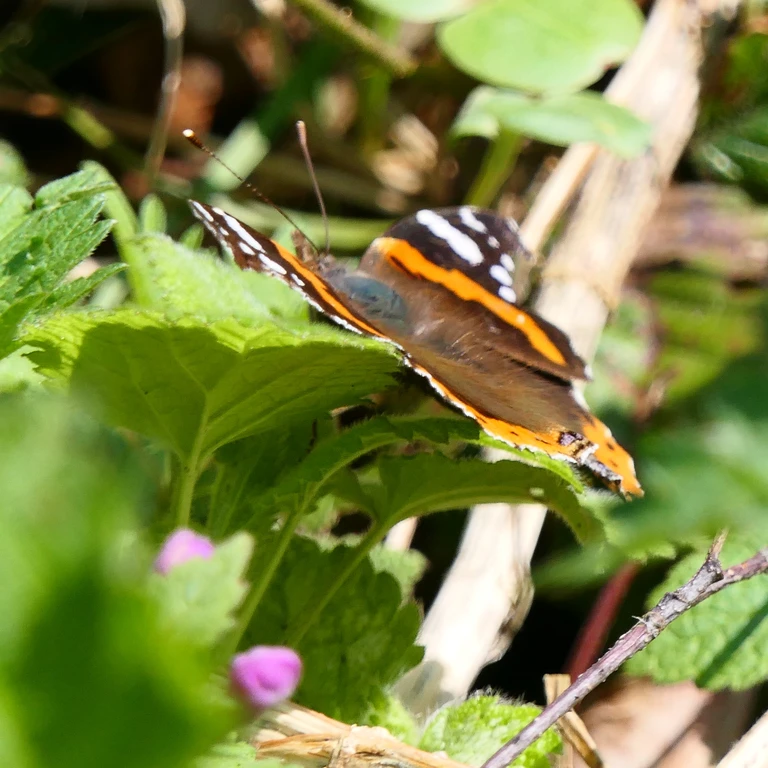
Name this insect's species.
Vanessa atalanta
